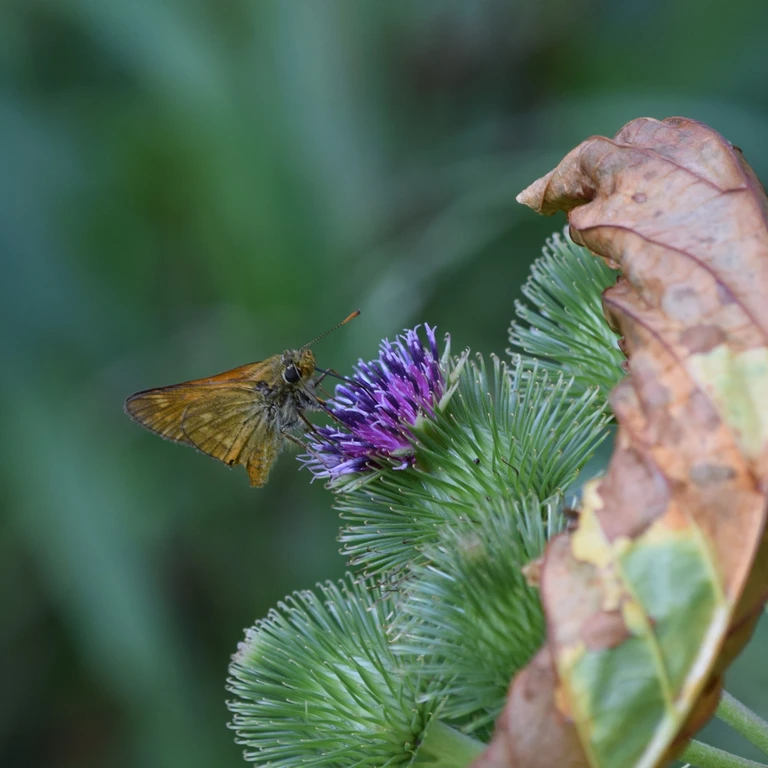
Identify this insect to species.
Ochlodes sylvanus (also Ochlodes venata)
